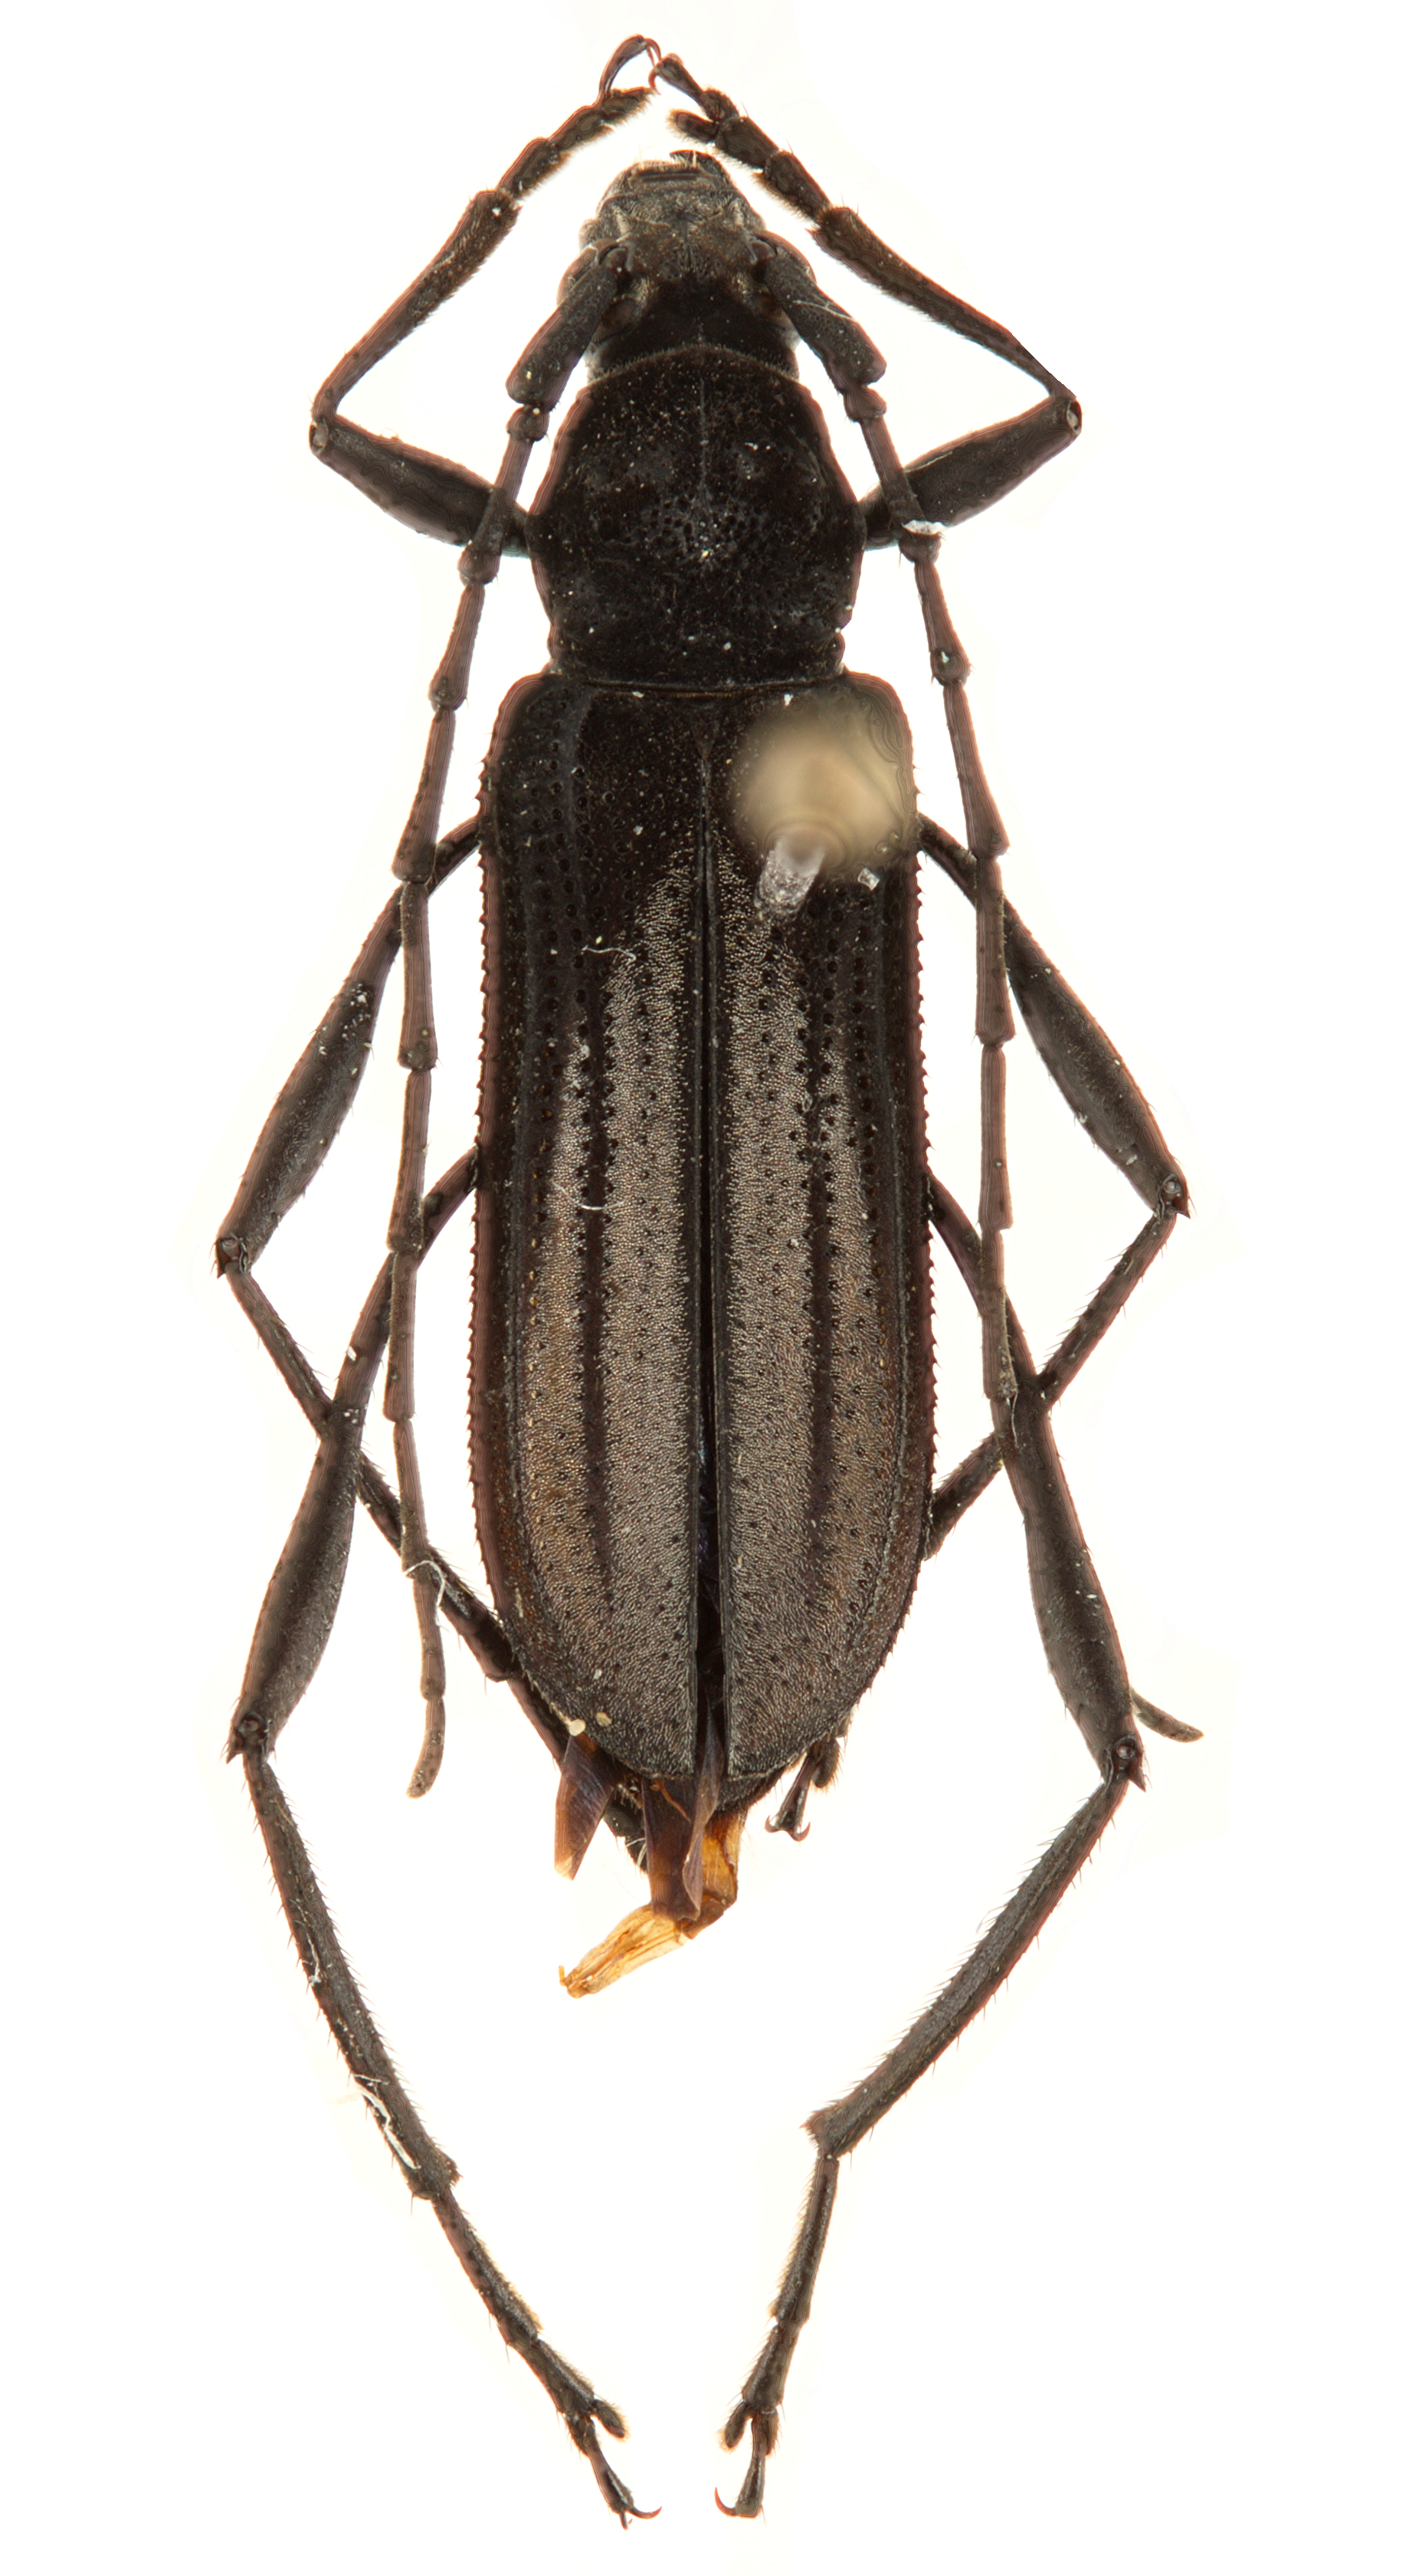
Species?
Listroptera tenebricosa
